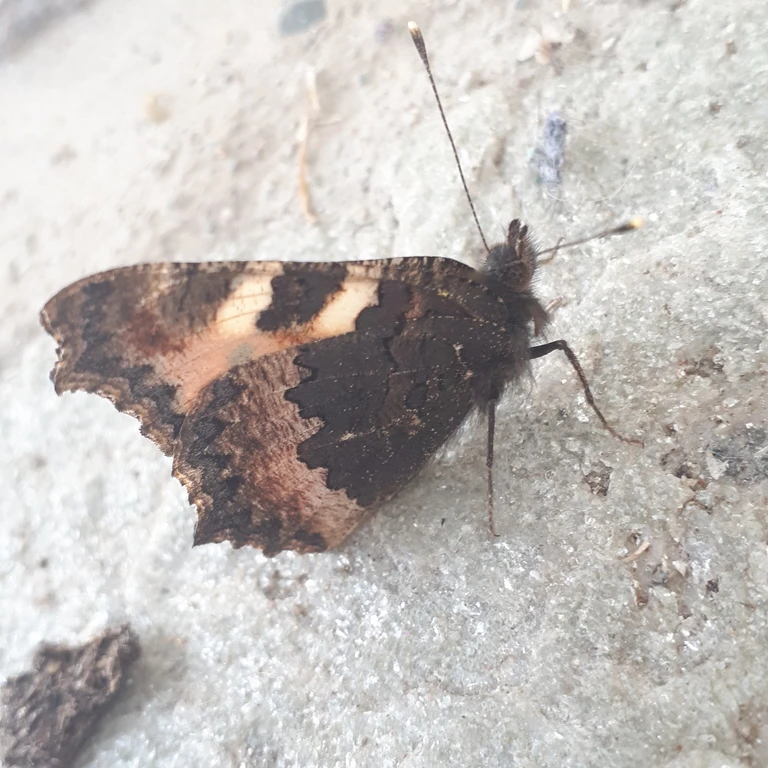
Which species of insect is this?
Aglais urticae
